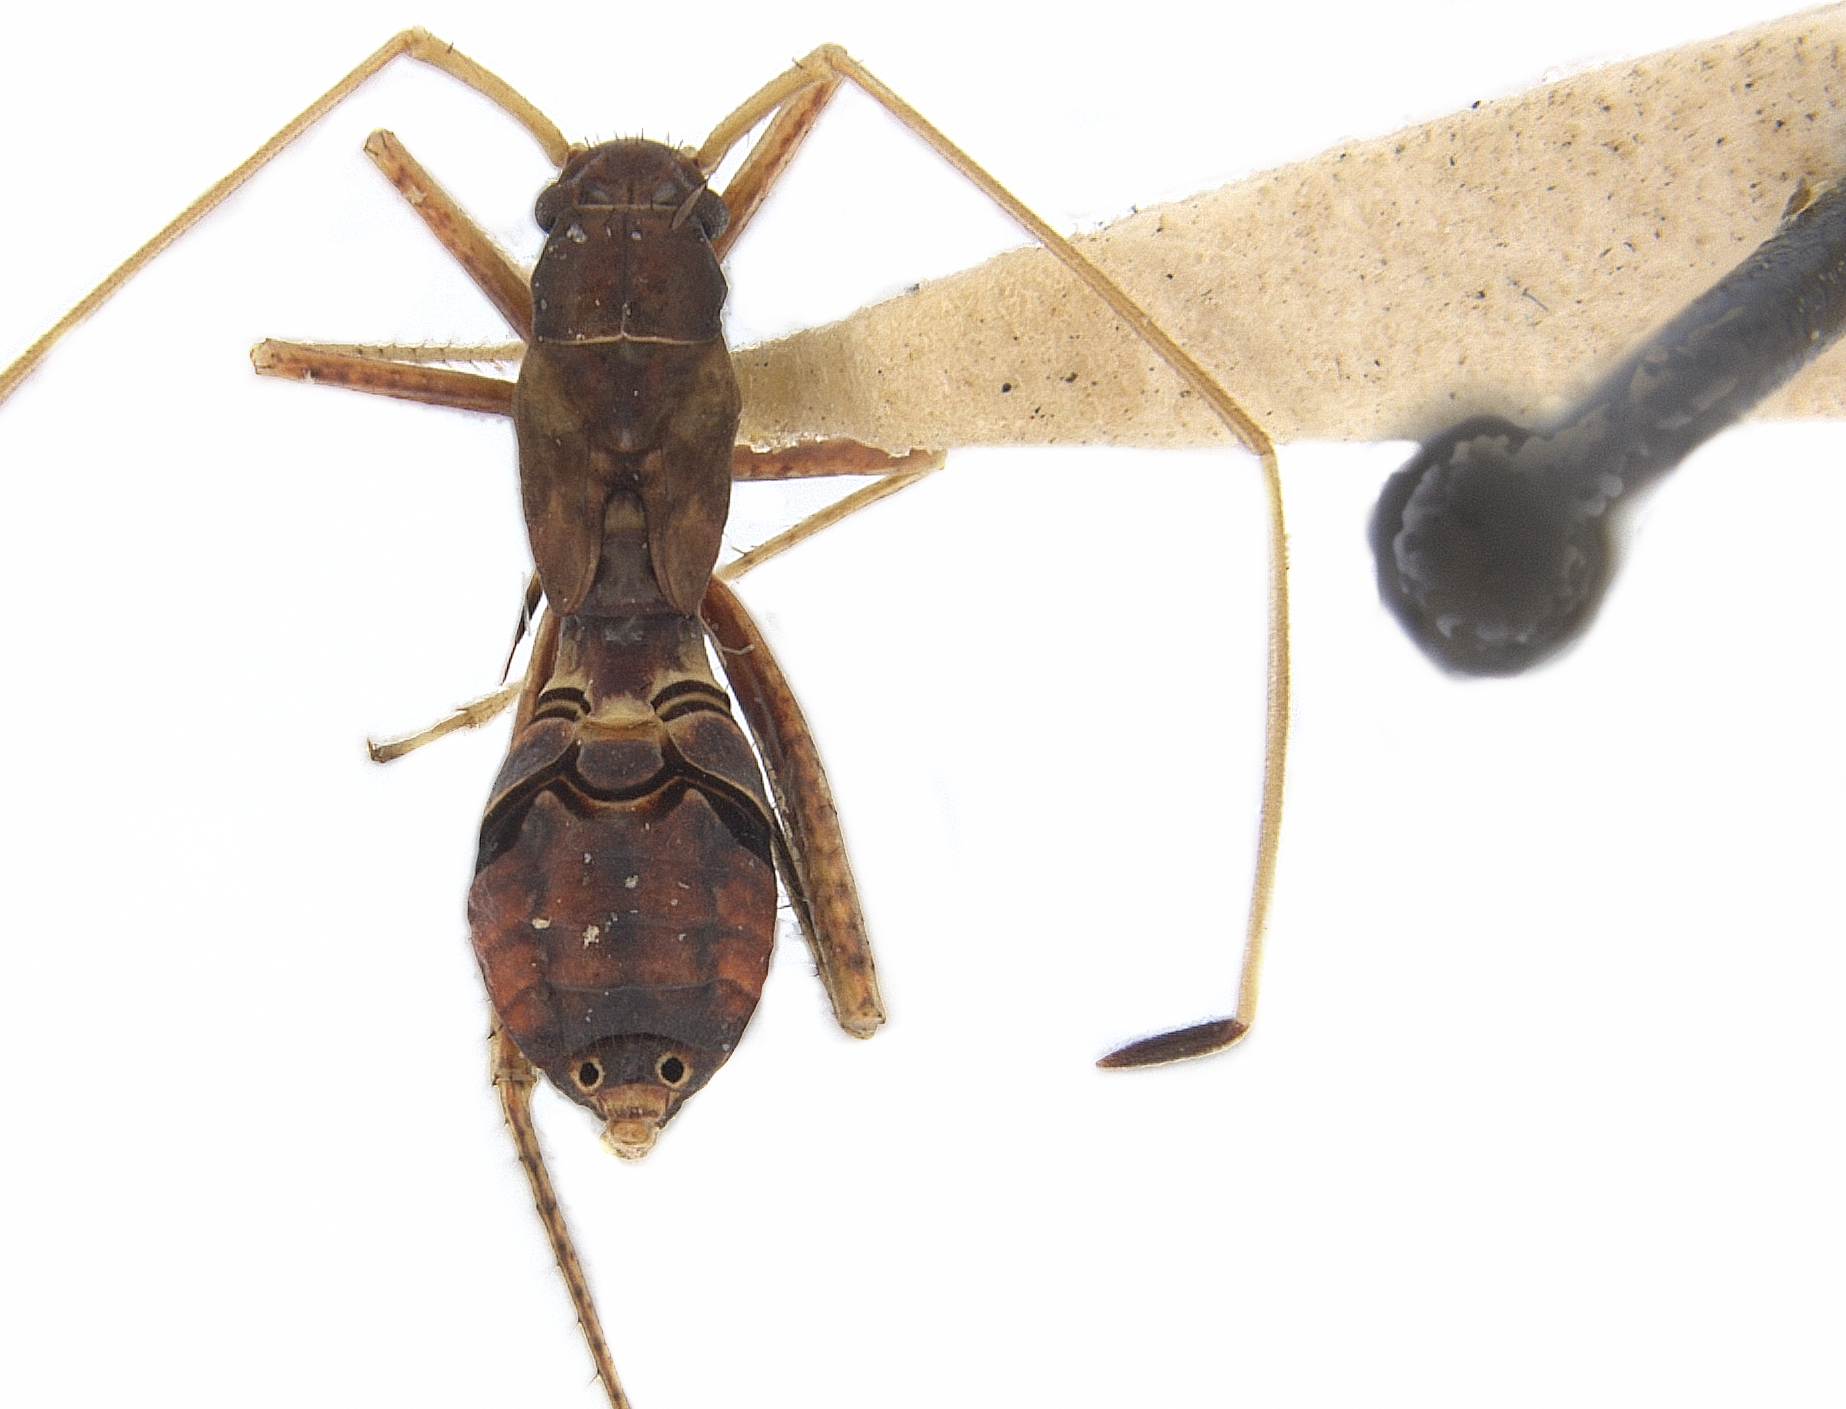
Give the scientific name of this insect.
Paraxenetus guttulatus
